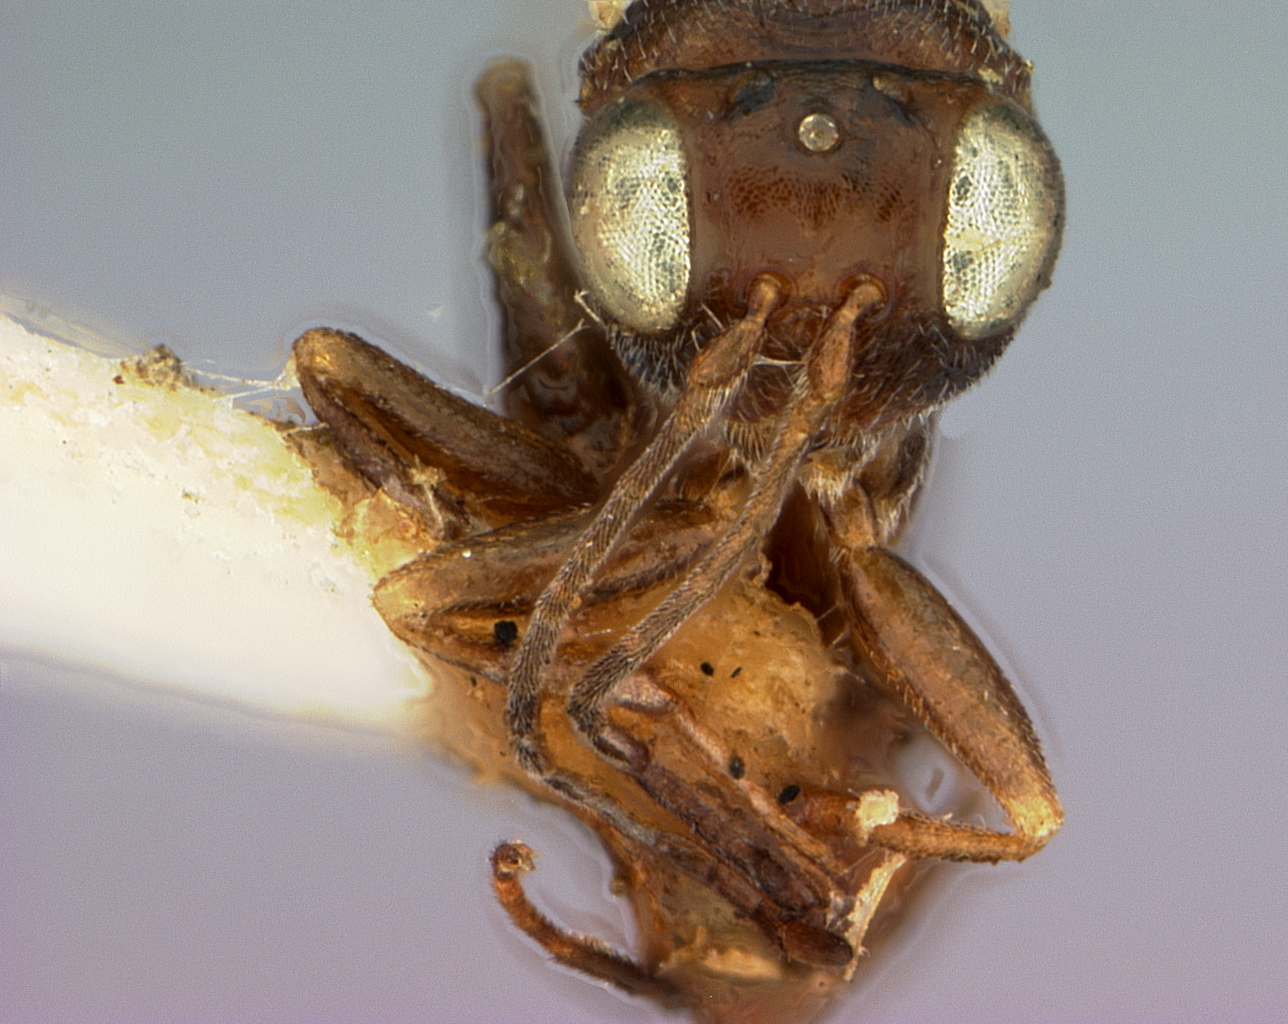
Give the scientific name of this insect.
Synergus coniferae
